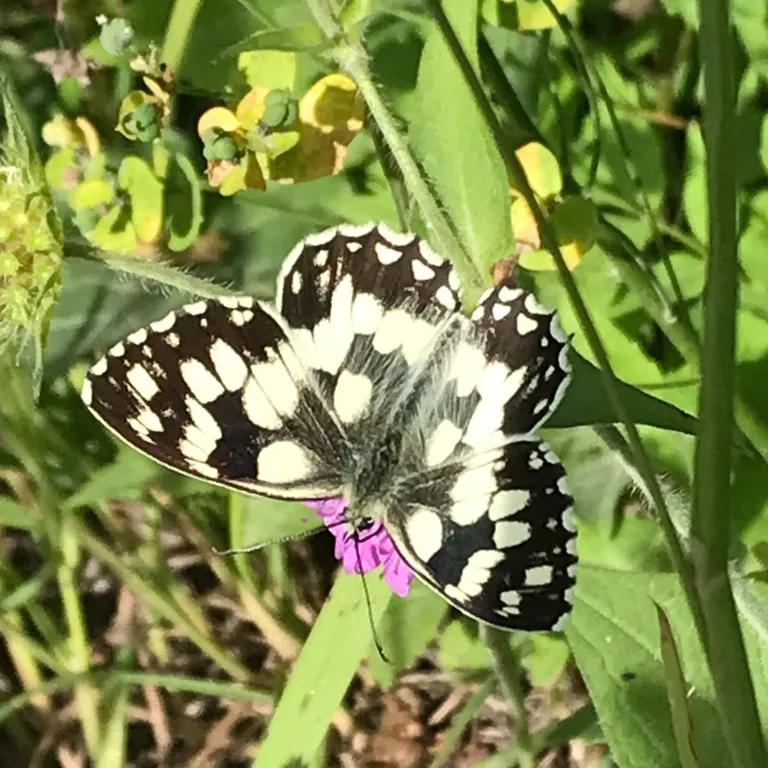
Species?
Melanargia galathea
